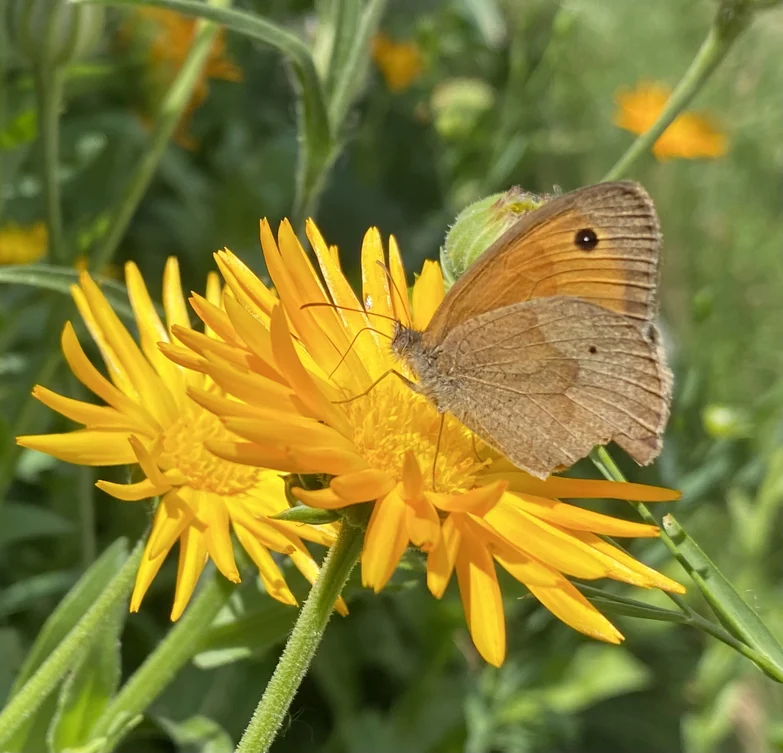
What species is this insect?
Maniola jurtina
